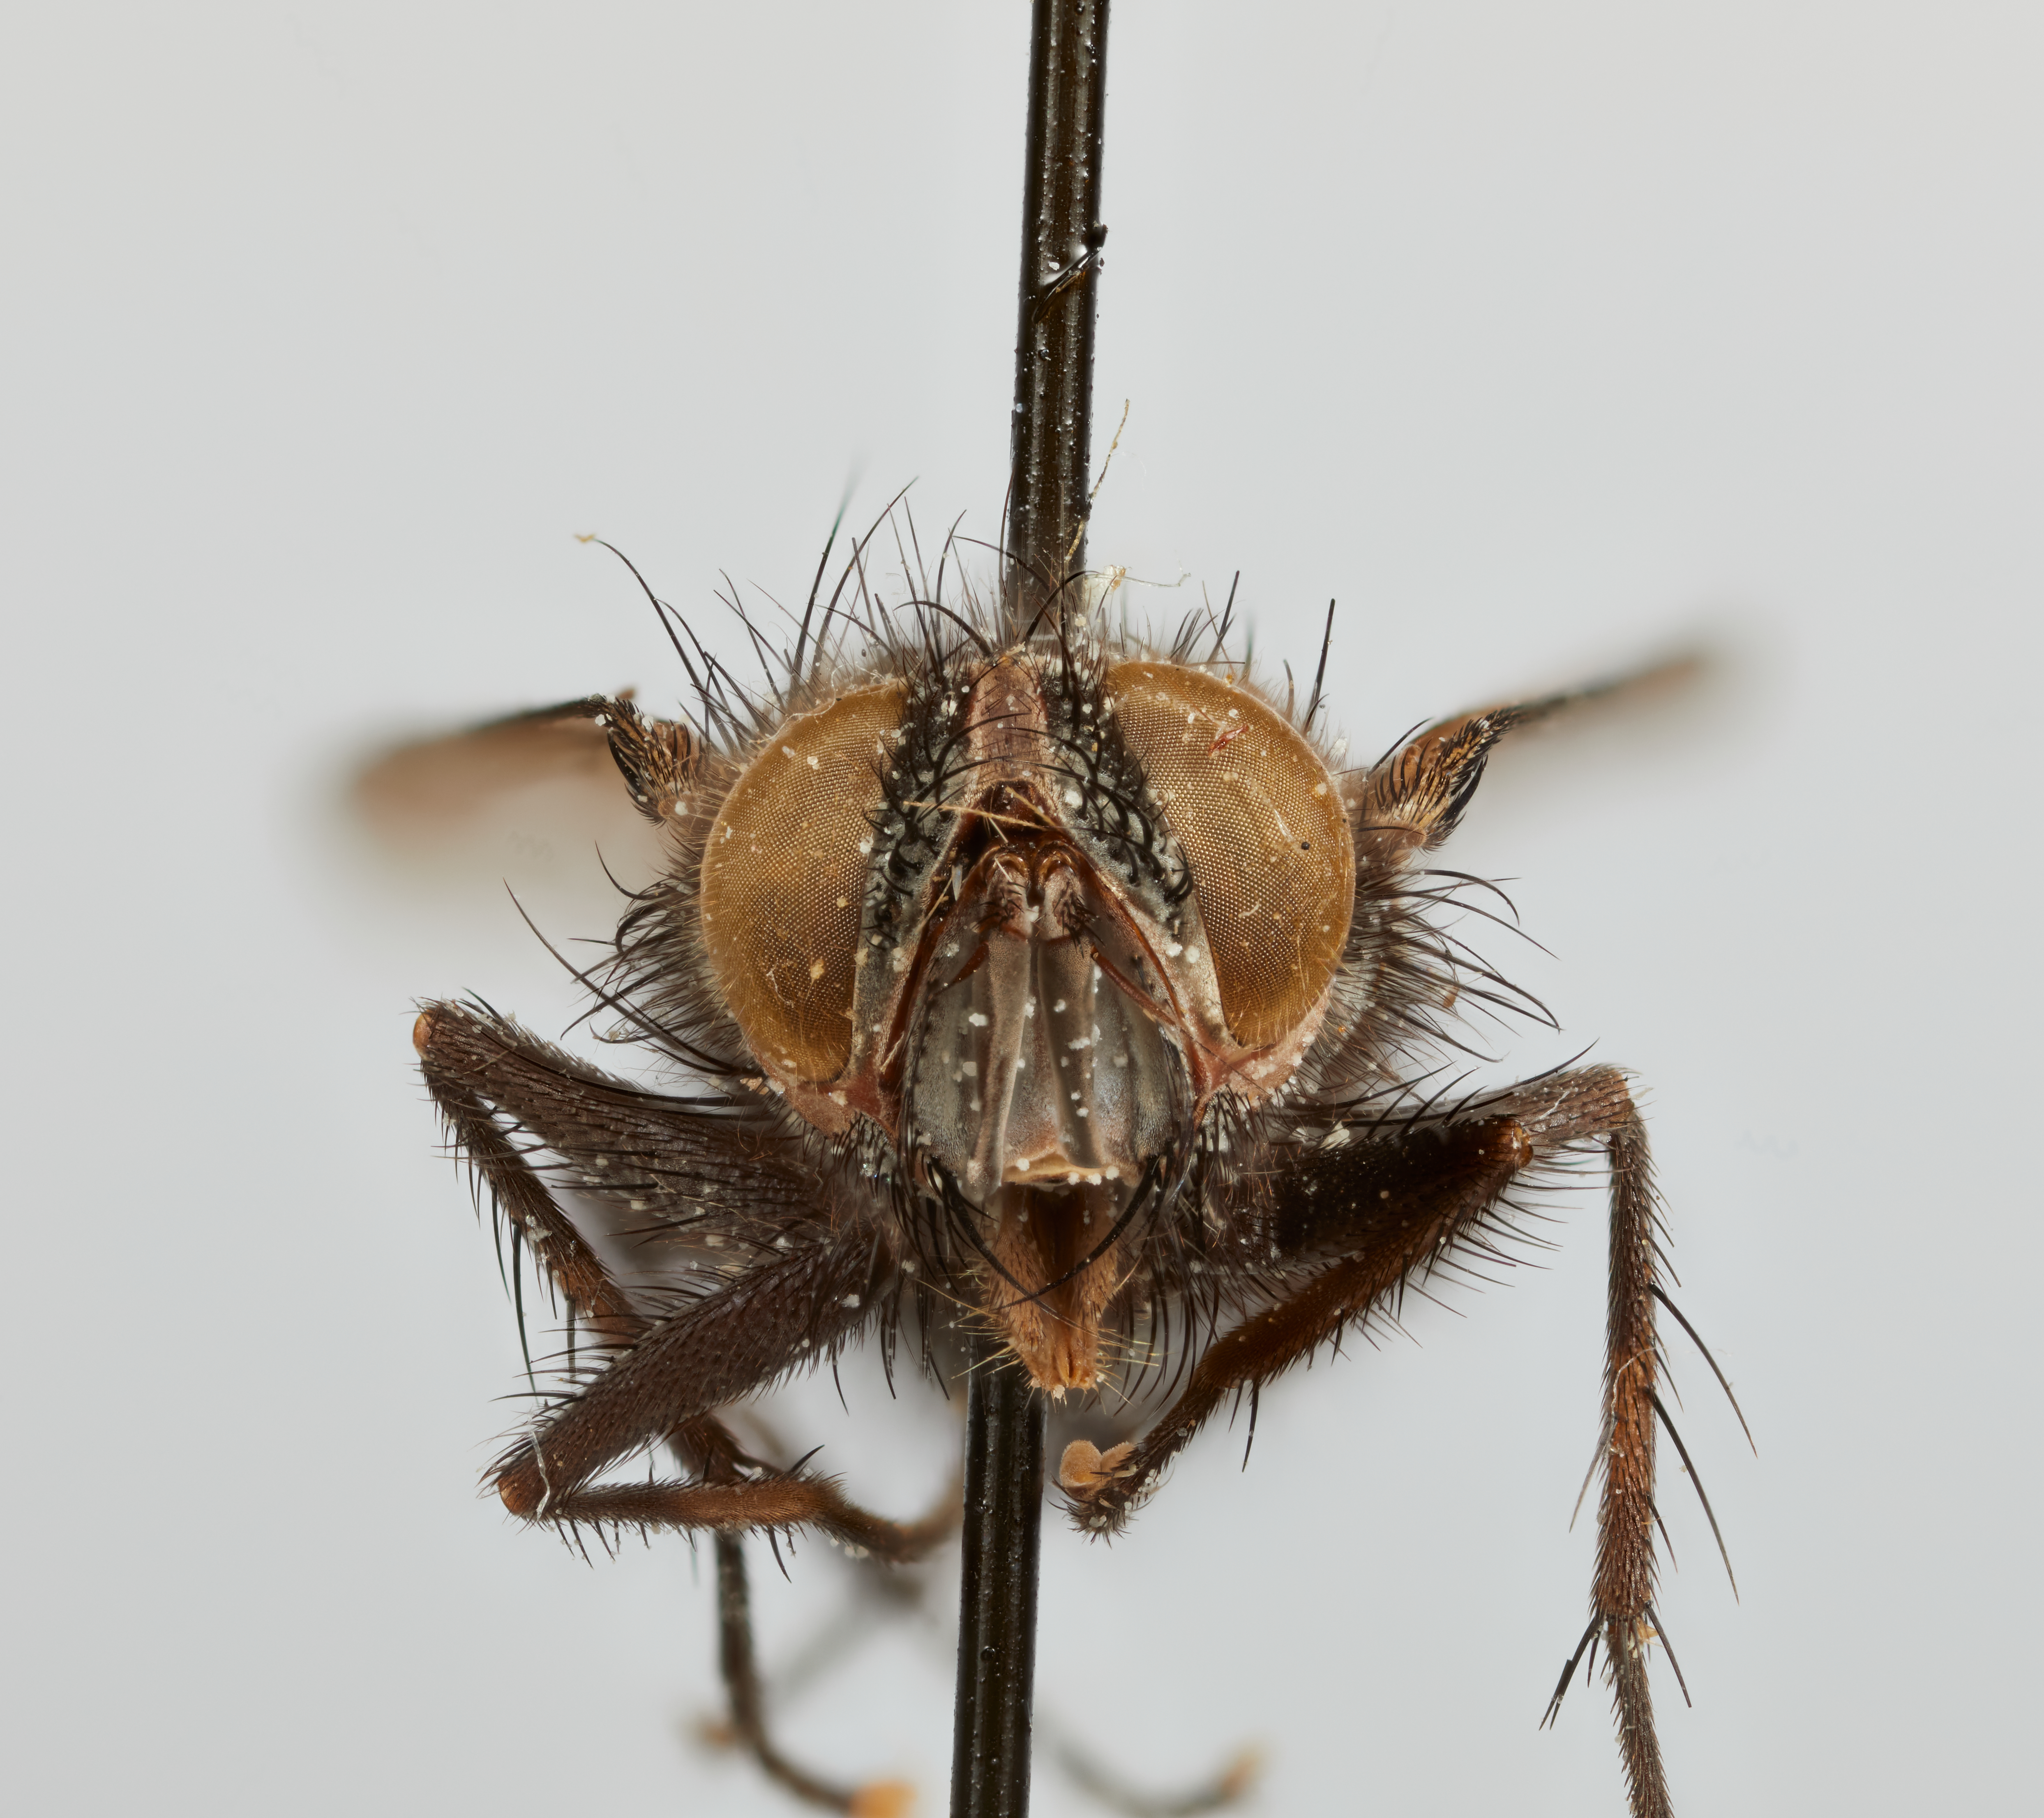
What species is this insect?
Phorocera fuscimacula
